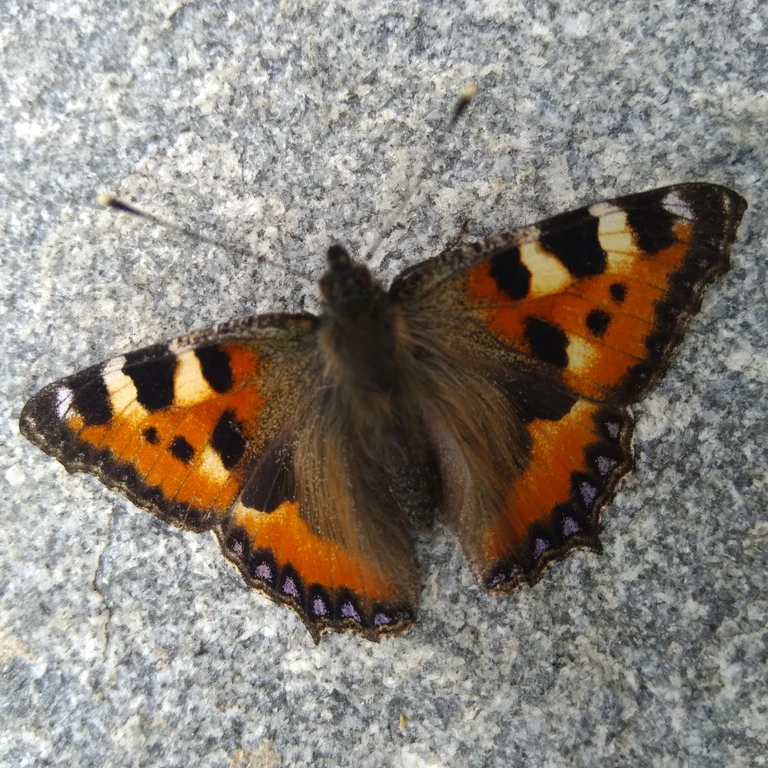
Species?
Aglais urticae
